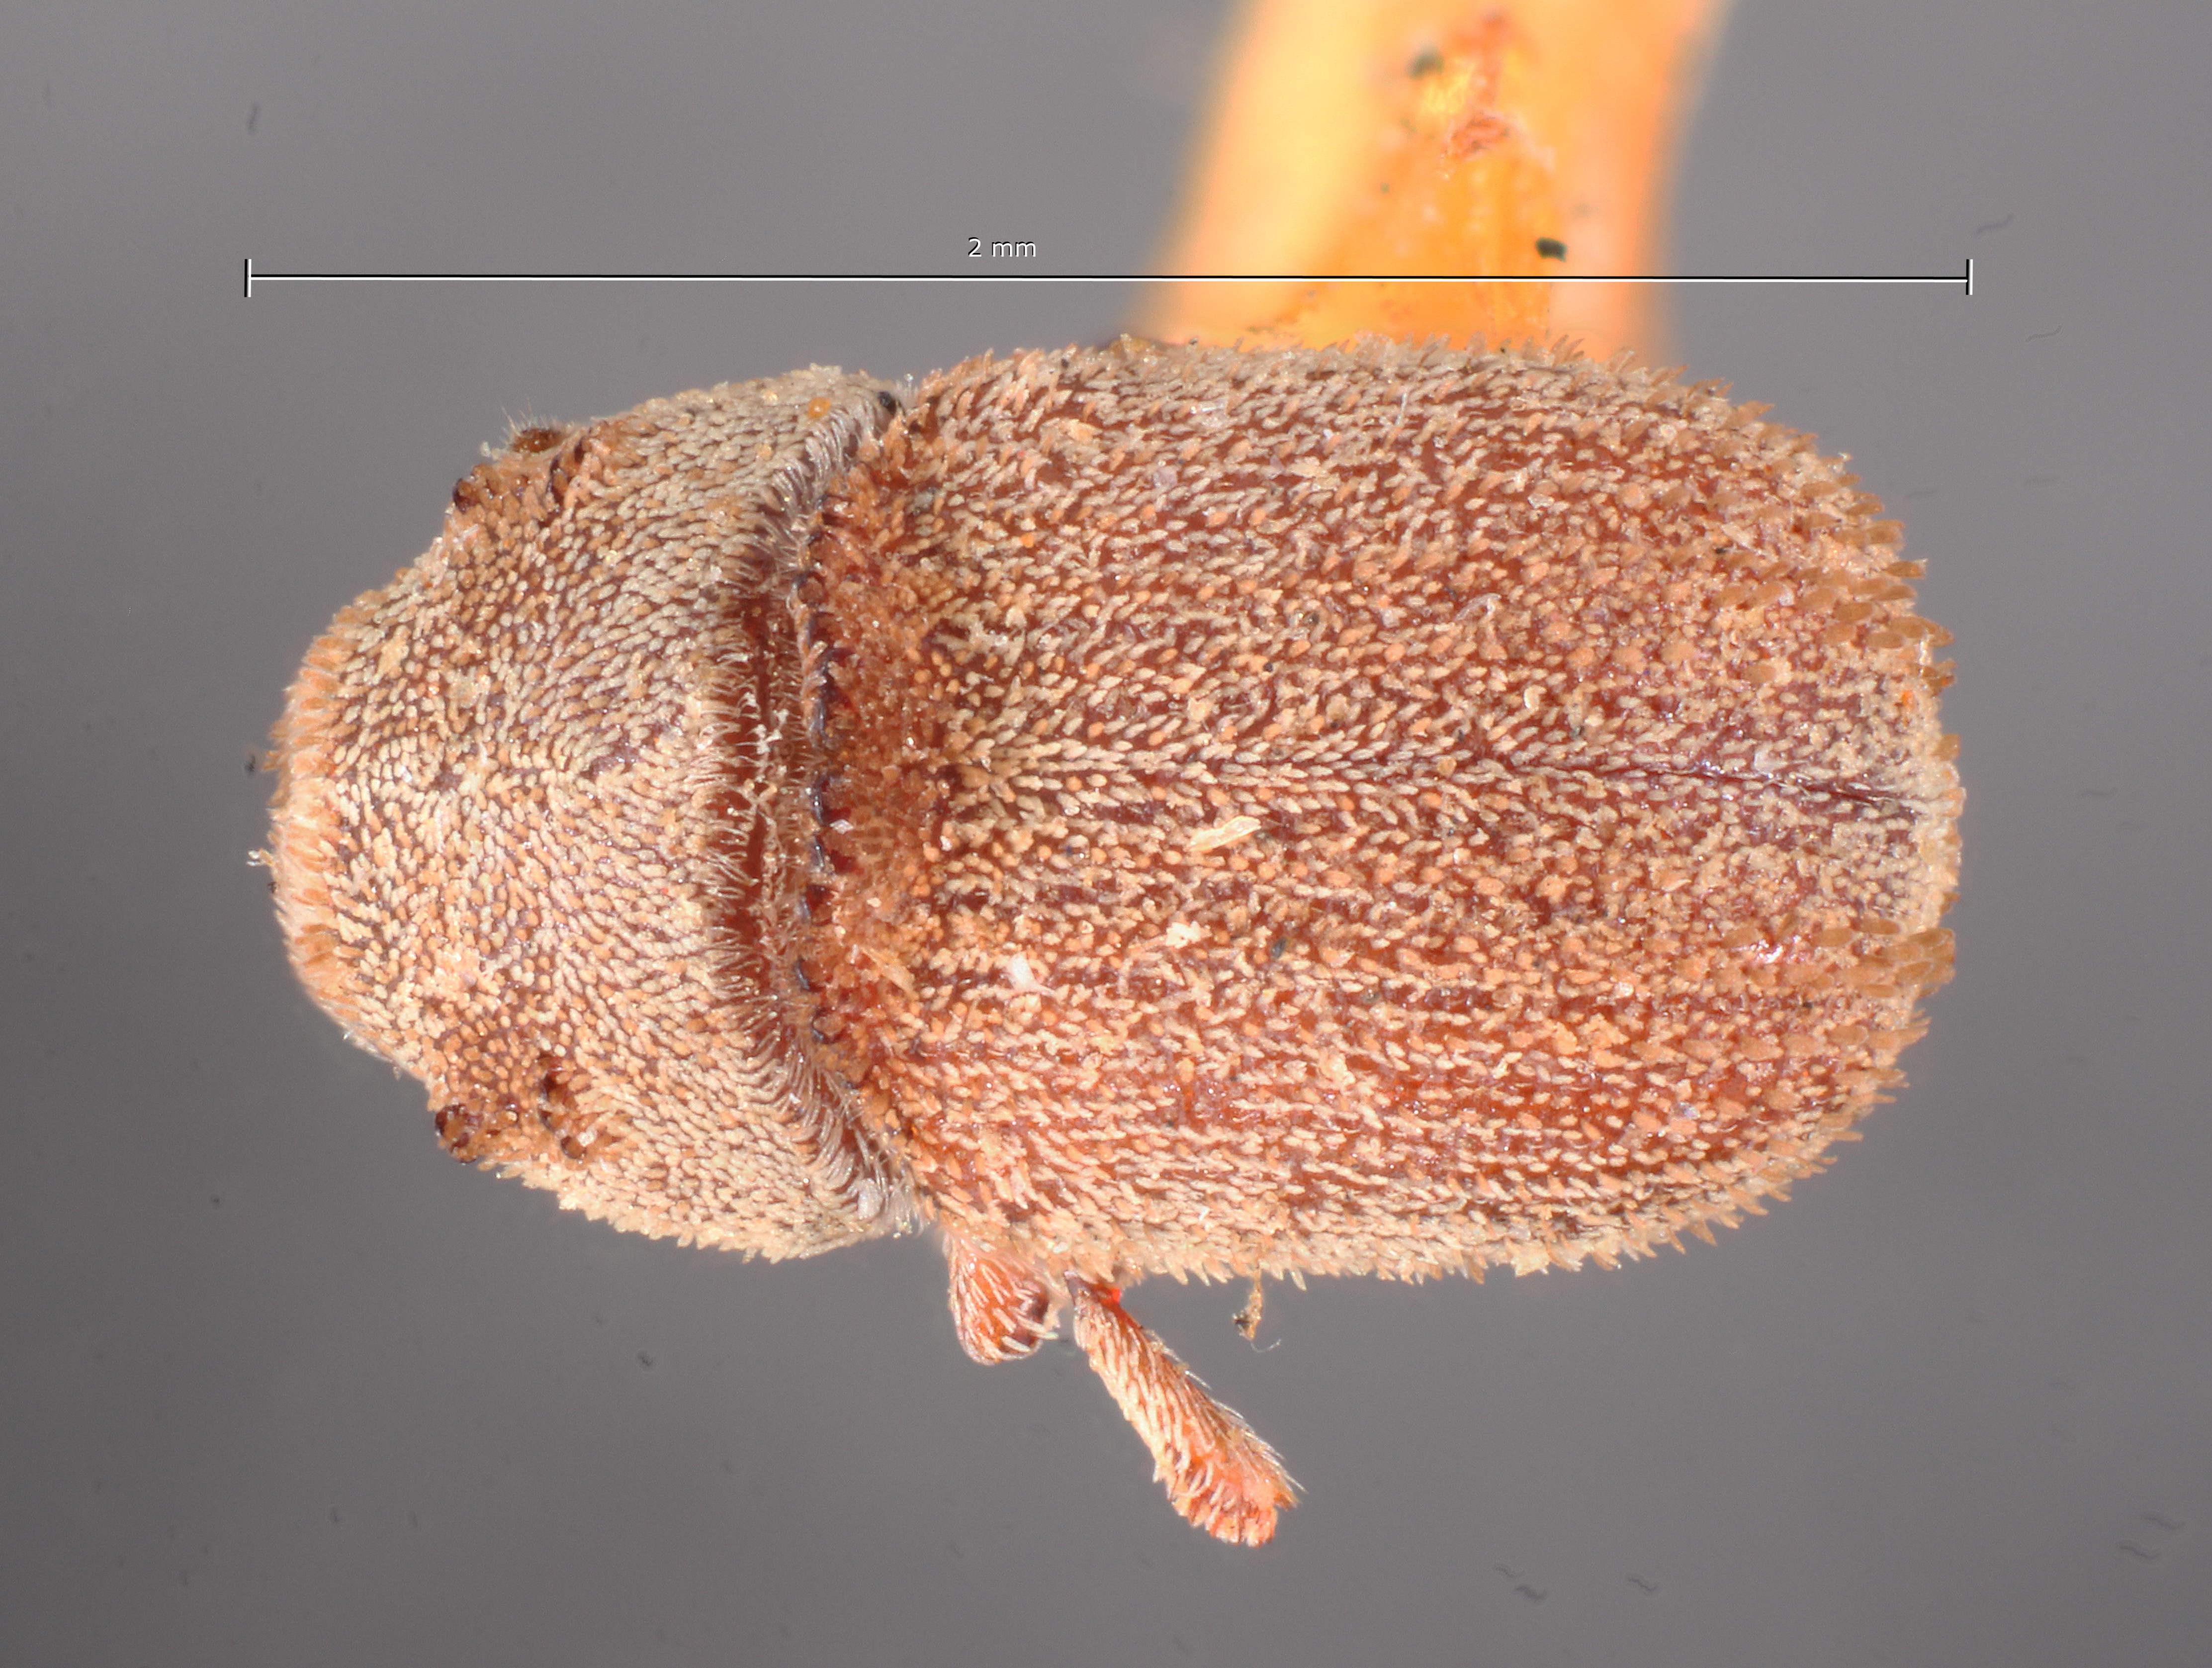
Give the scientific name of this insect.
Renocis pruinosus
